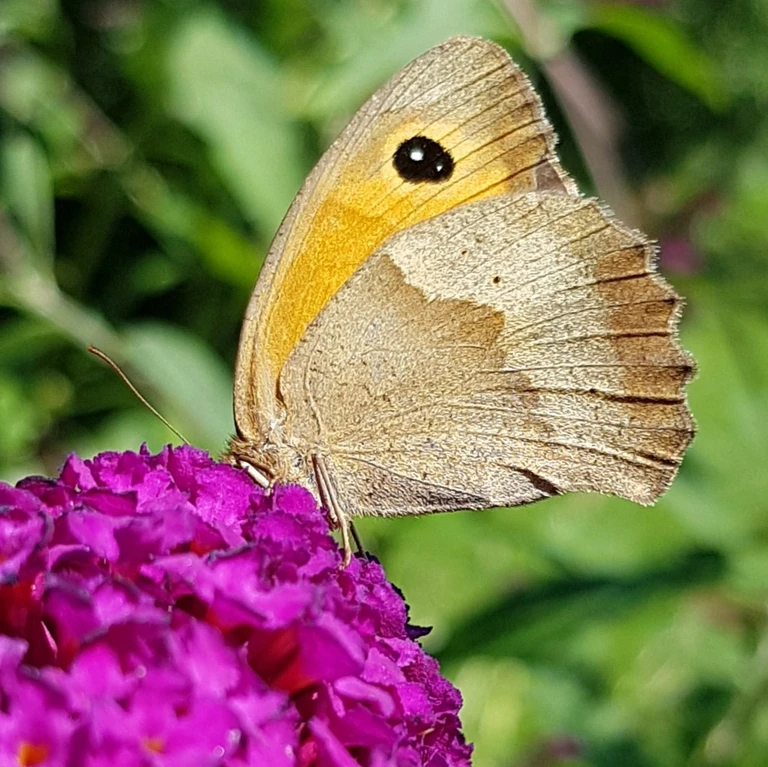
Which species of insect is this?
Maniola jurtina
